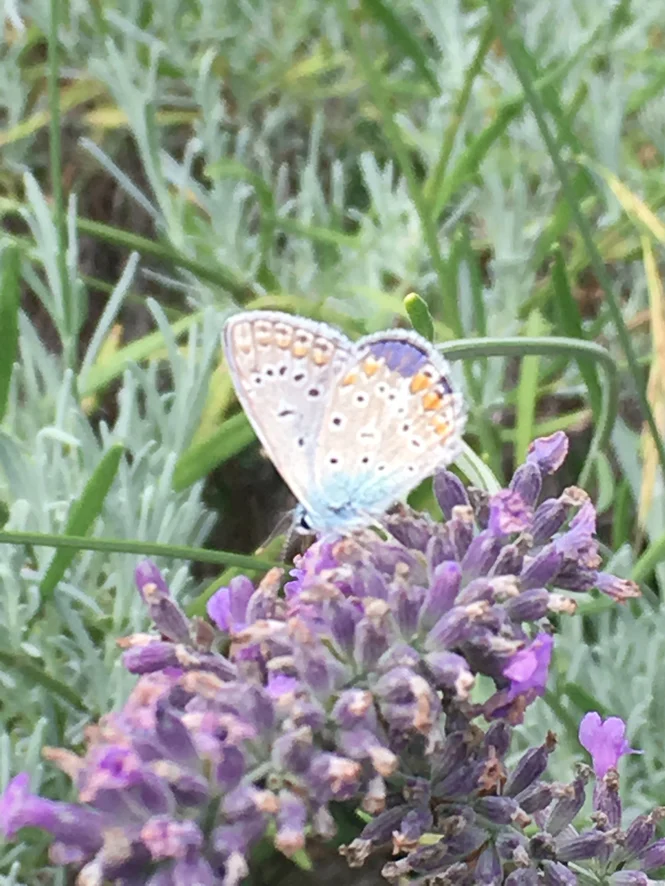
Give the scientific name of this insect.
Polyommatus icarus
